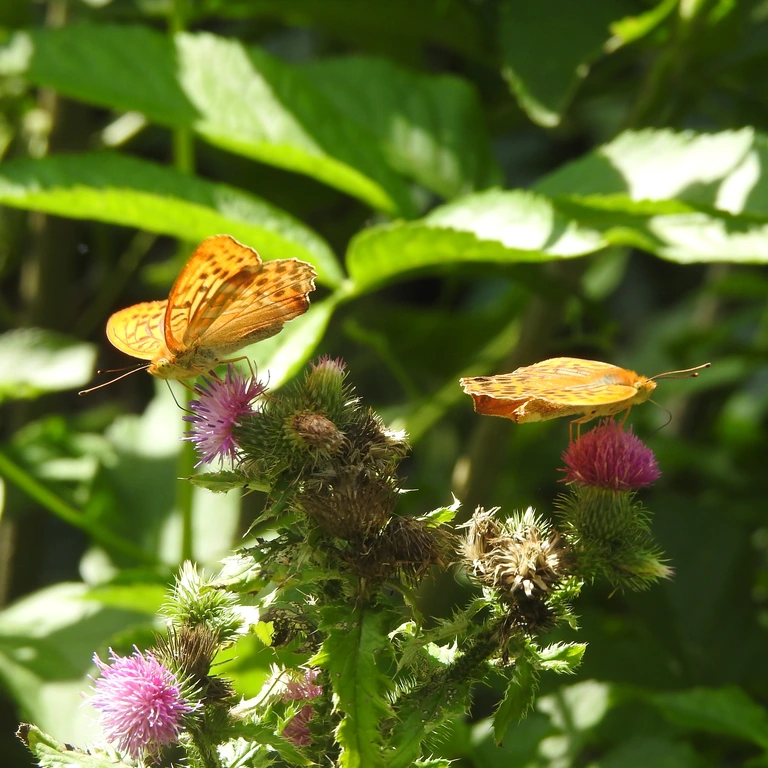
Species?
Argynnis paphia
